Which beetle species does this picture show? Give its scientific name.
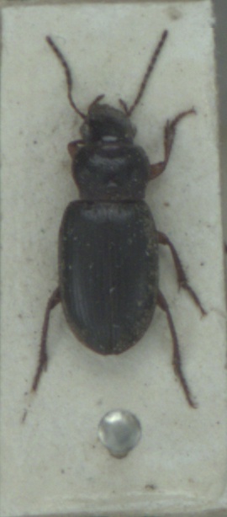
Ophonus rufibarbis
